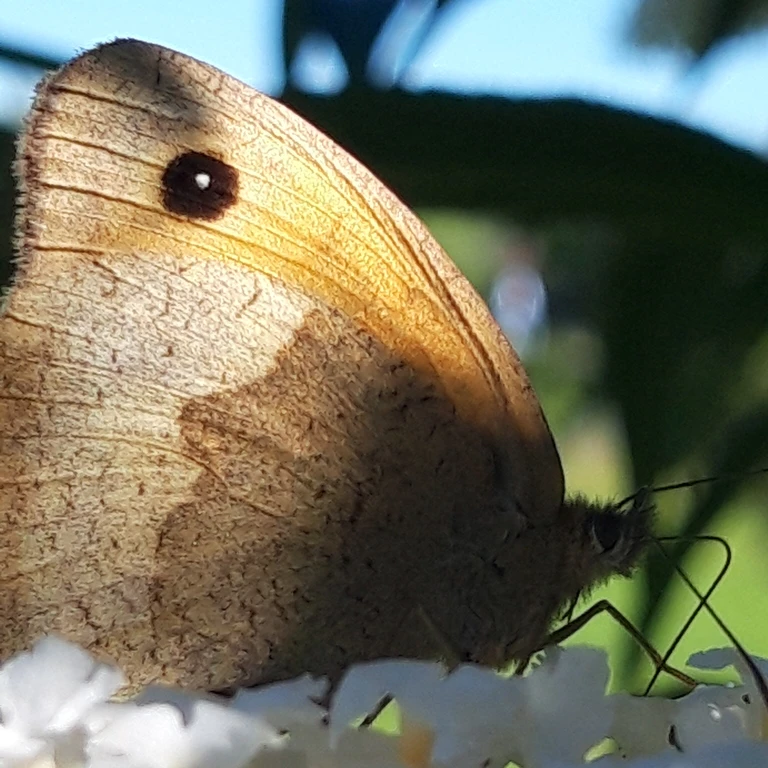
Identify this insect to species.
Maniola jurtina
